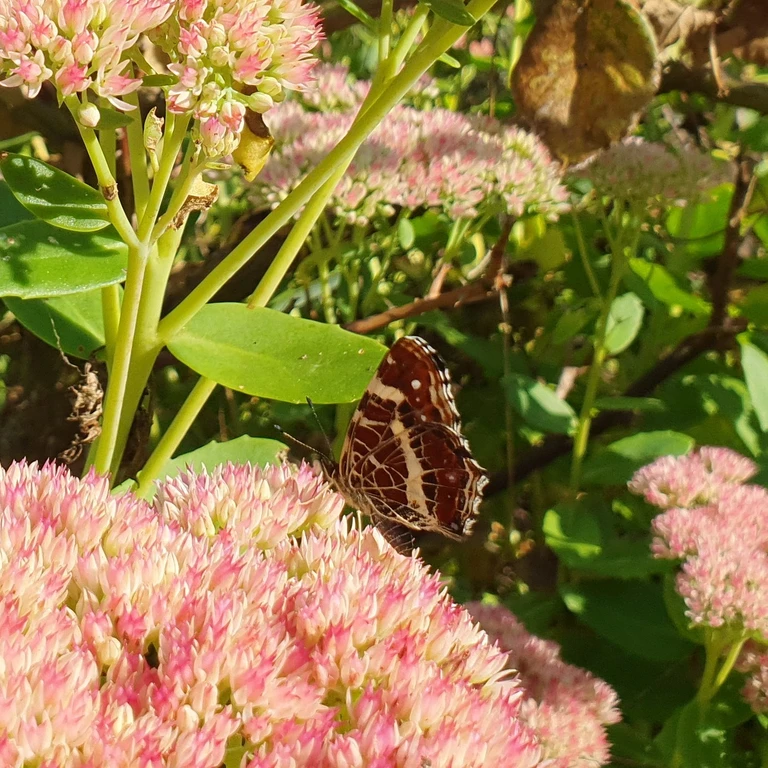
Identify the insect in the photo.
Araschnia levana
